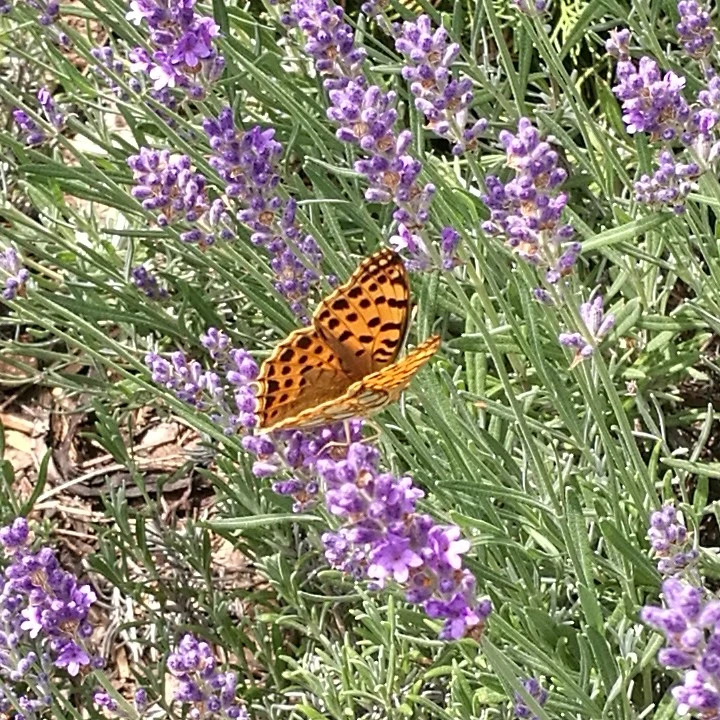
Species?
Issoria lathonia
